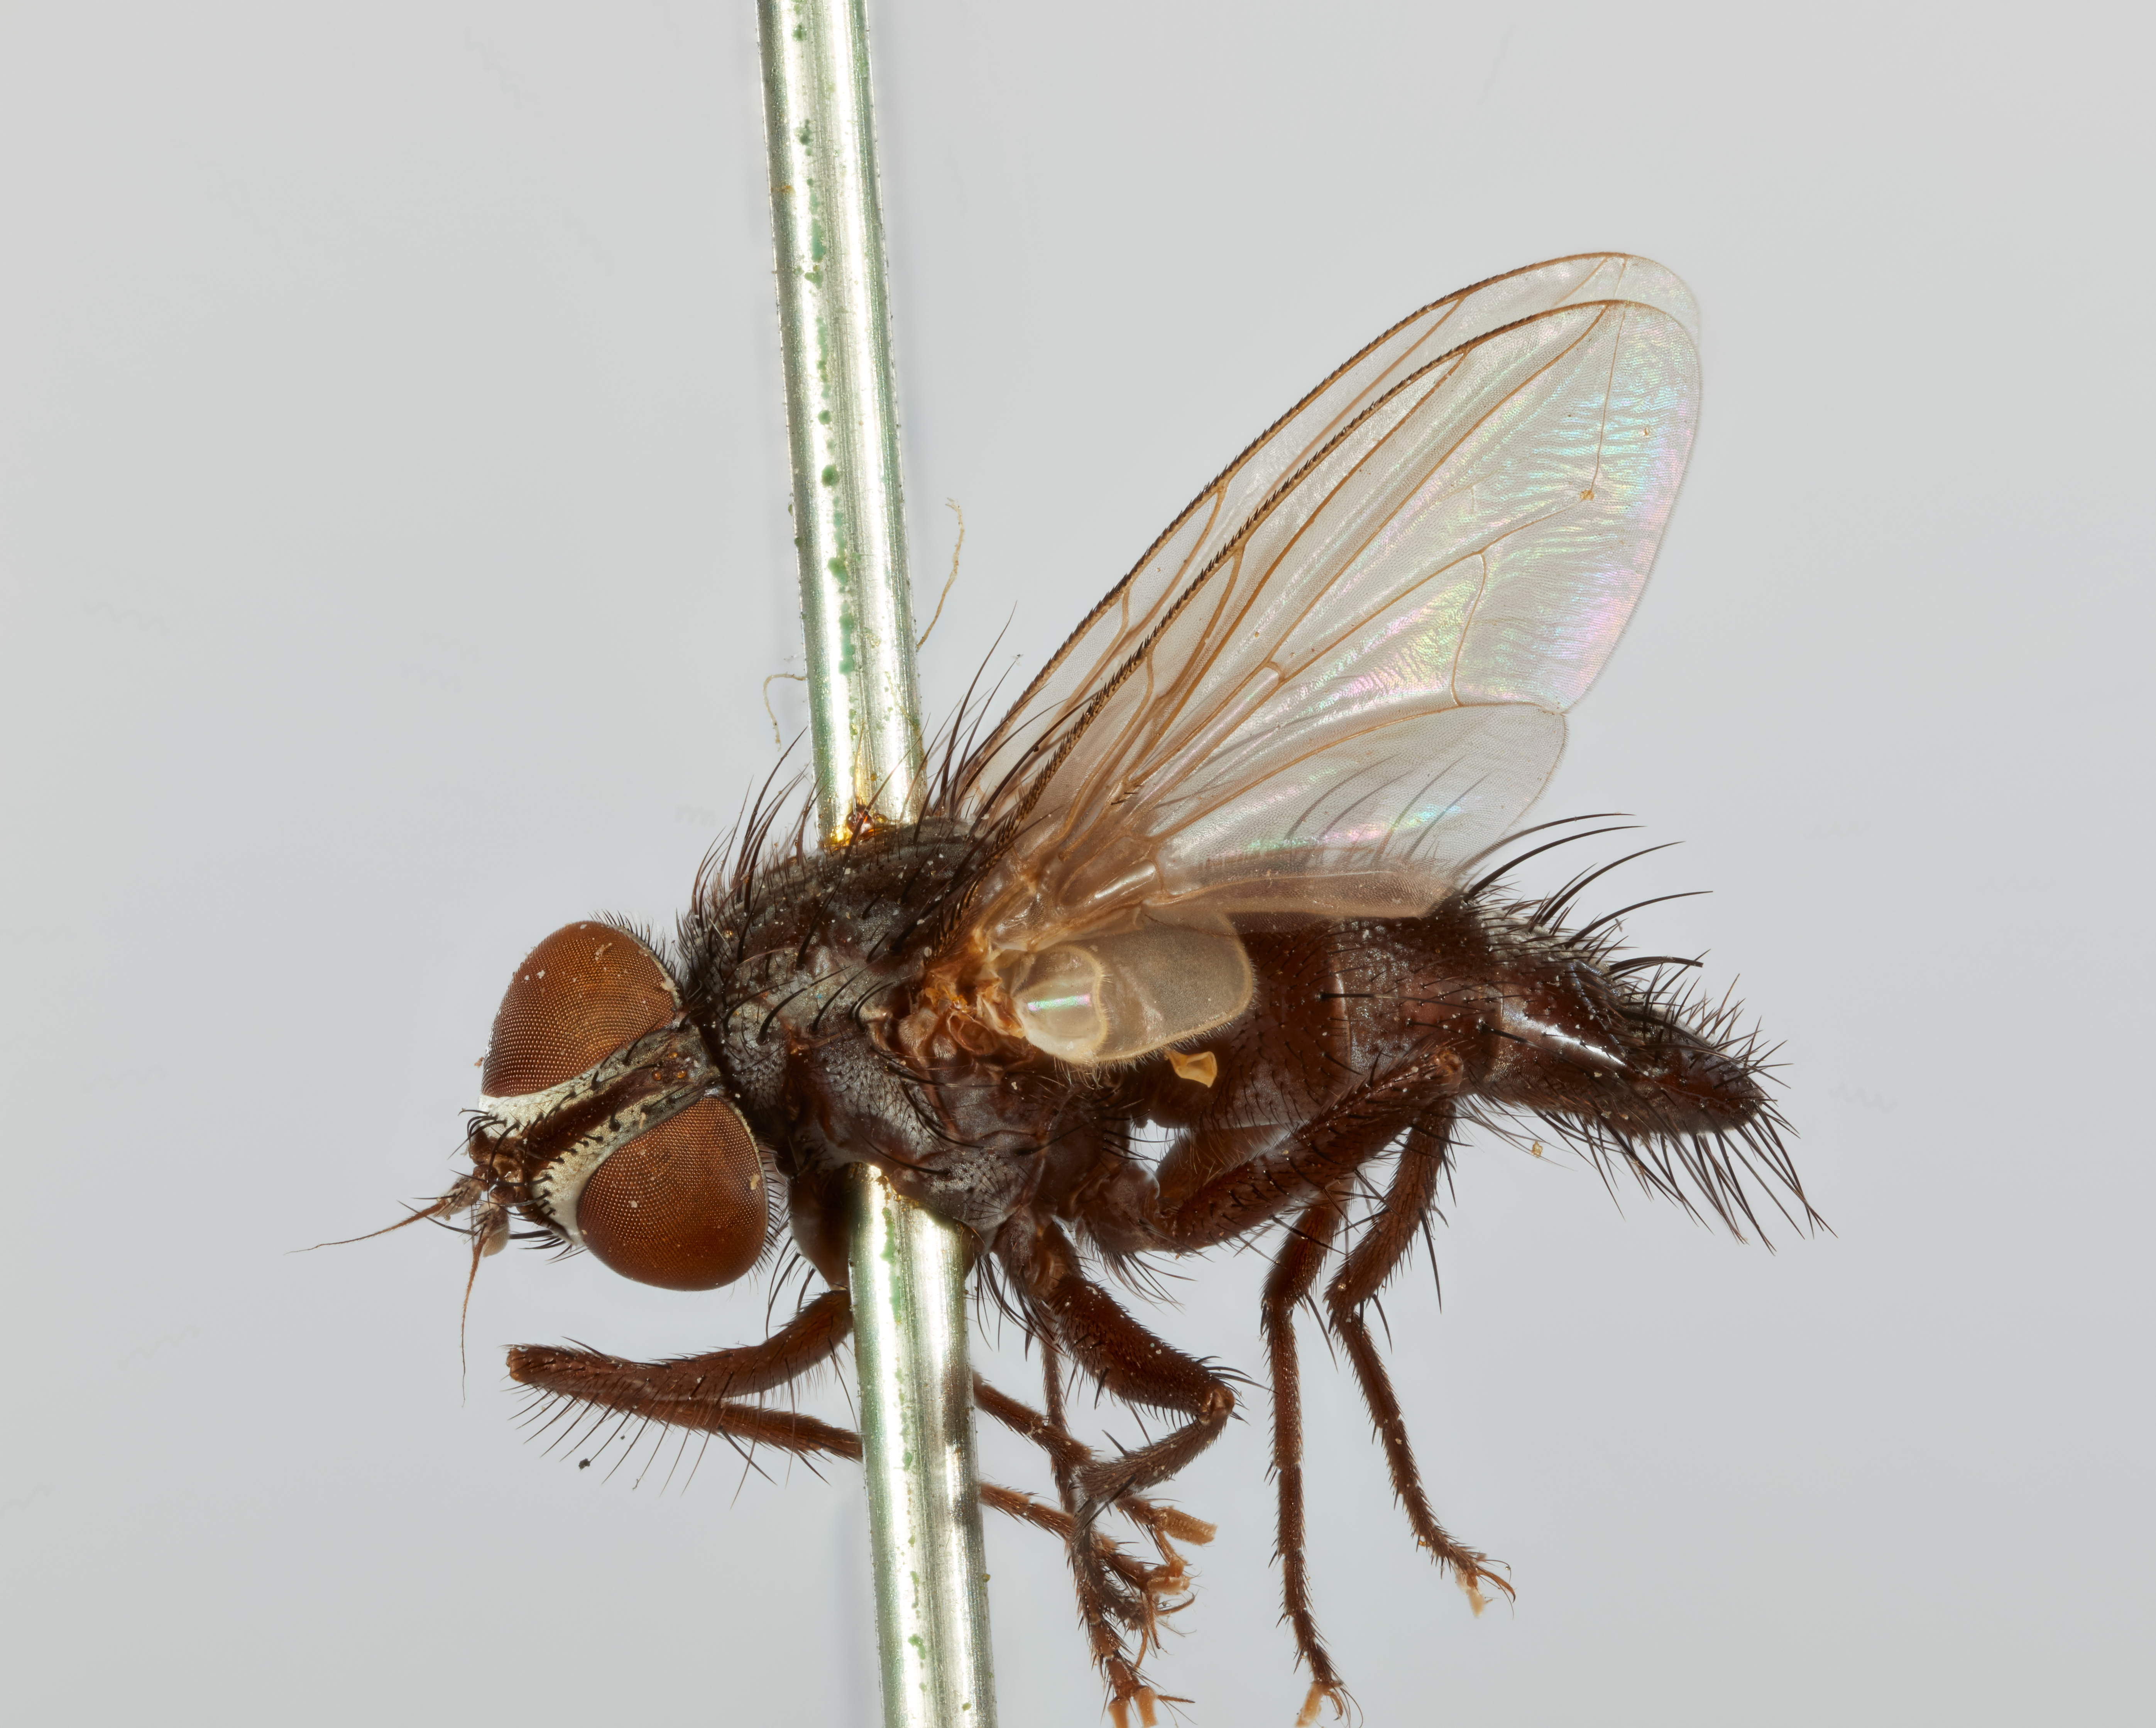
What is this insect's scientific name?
Anetia dimmocki
